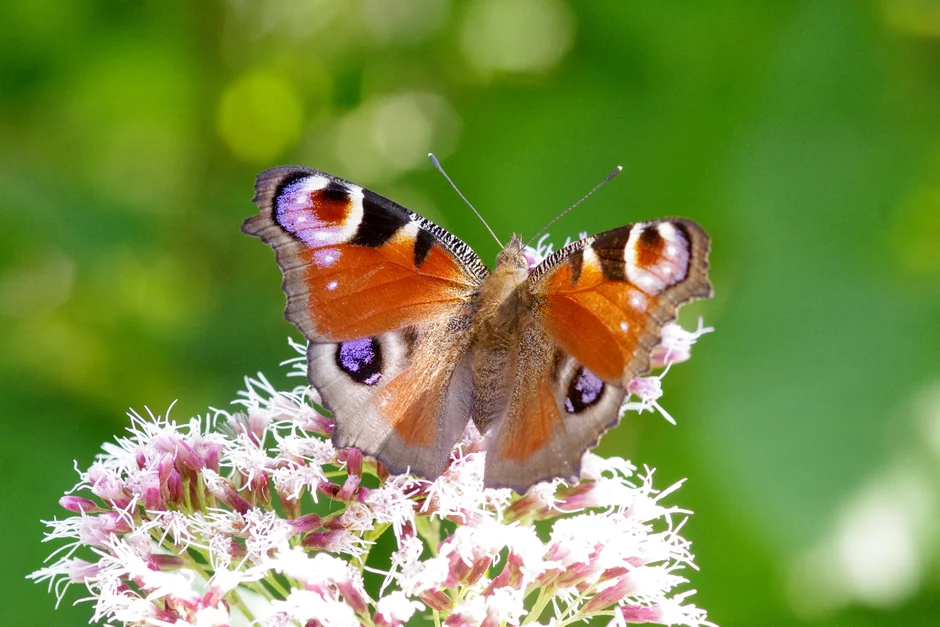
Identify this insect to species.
Aglais io
